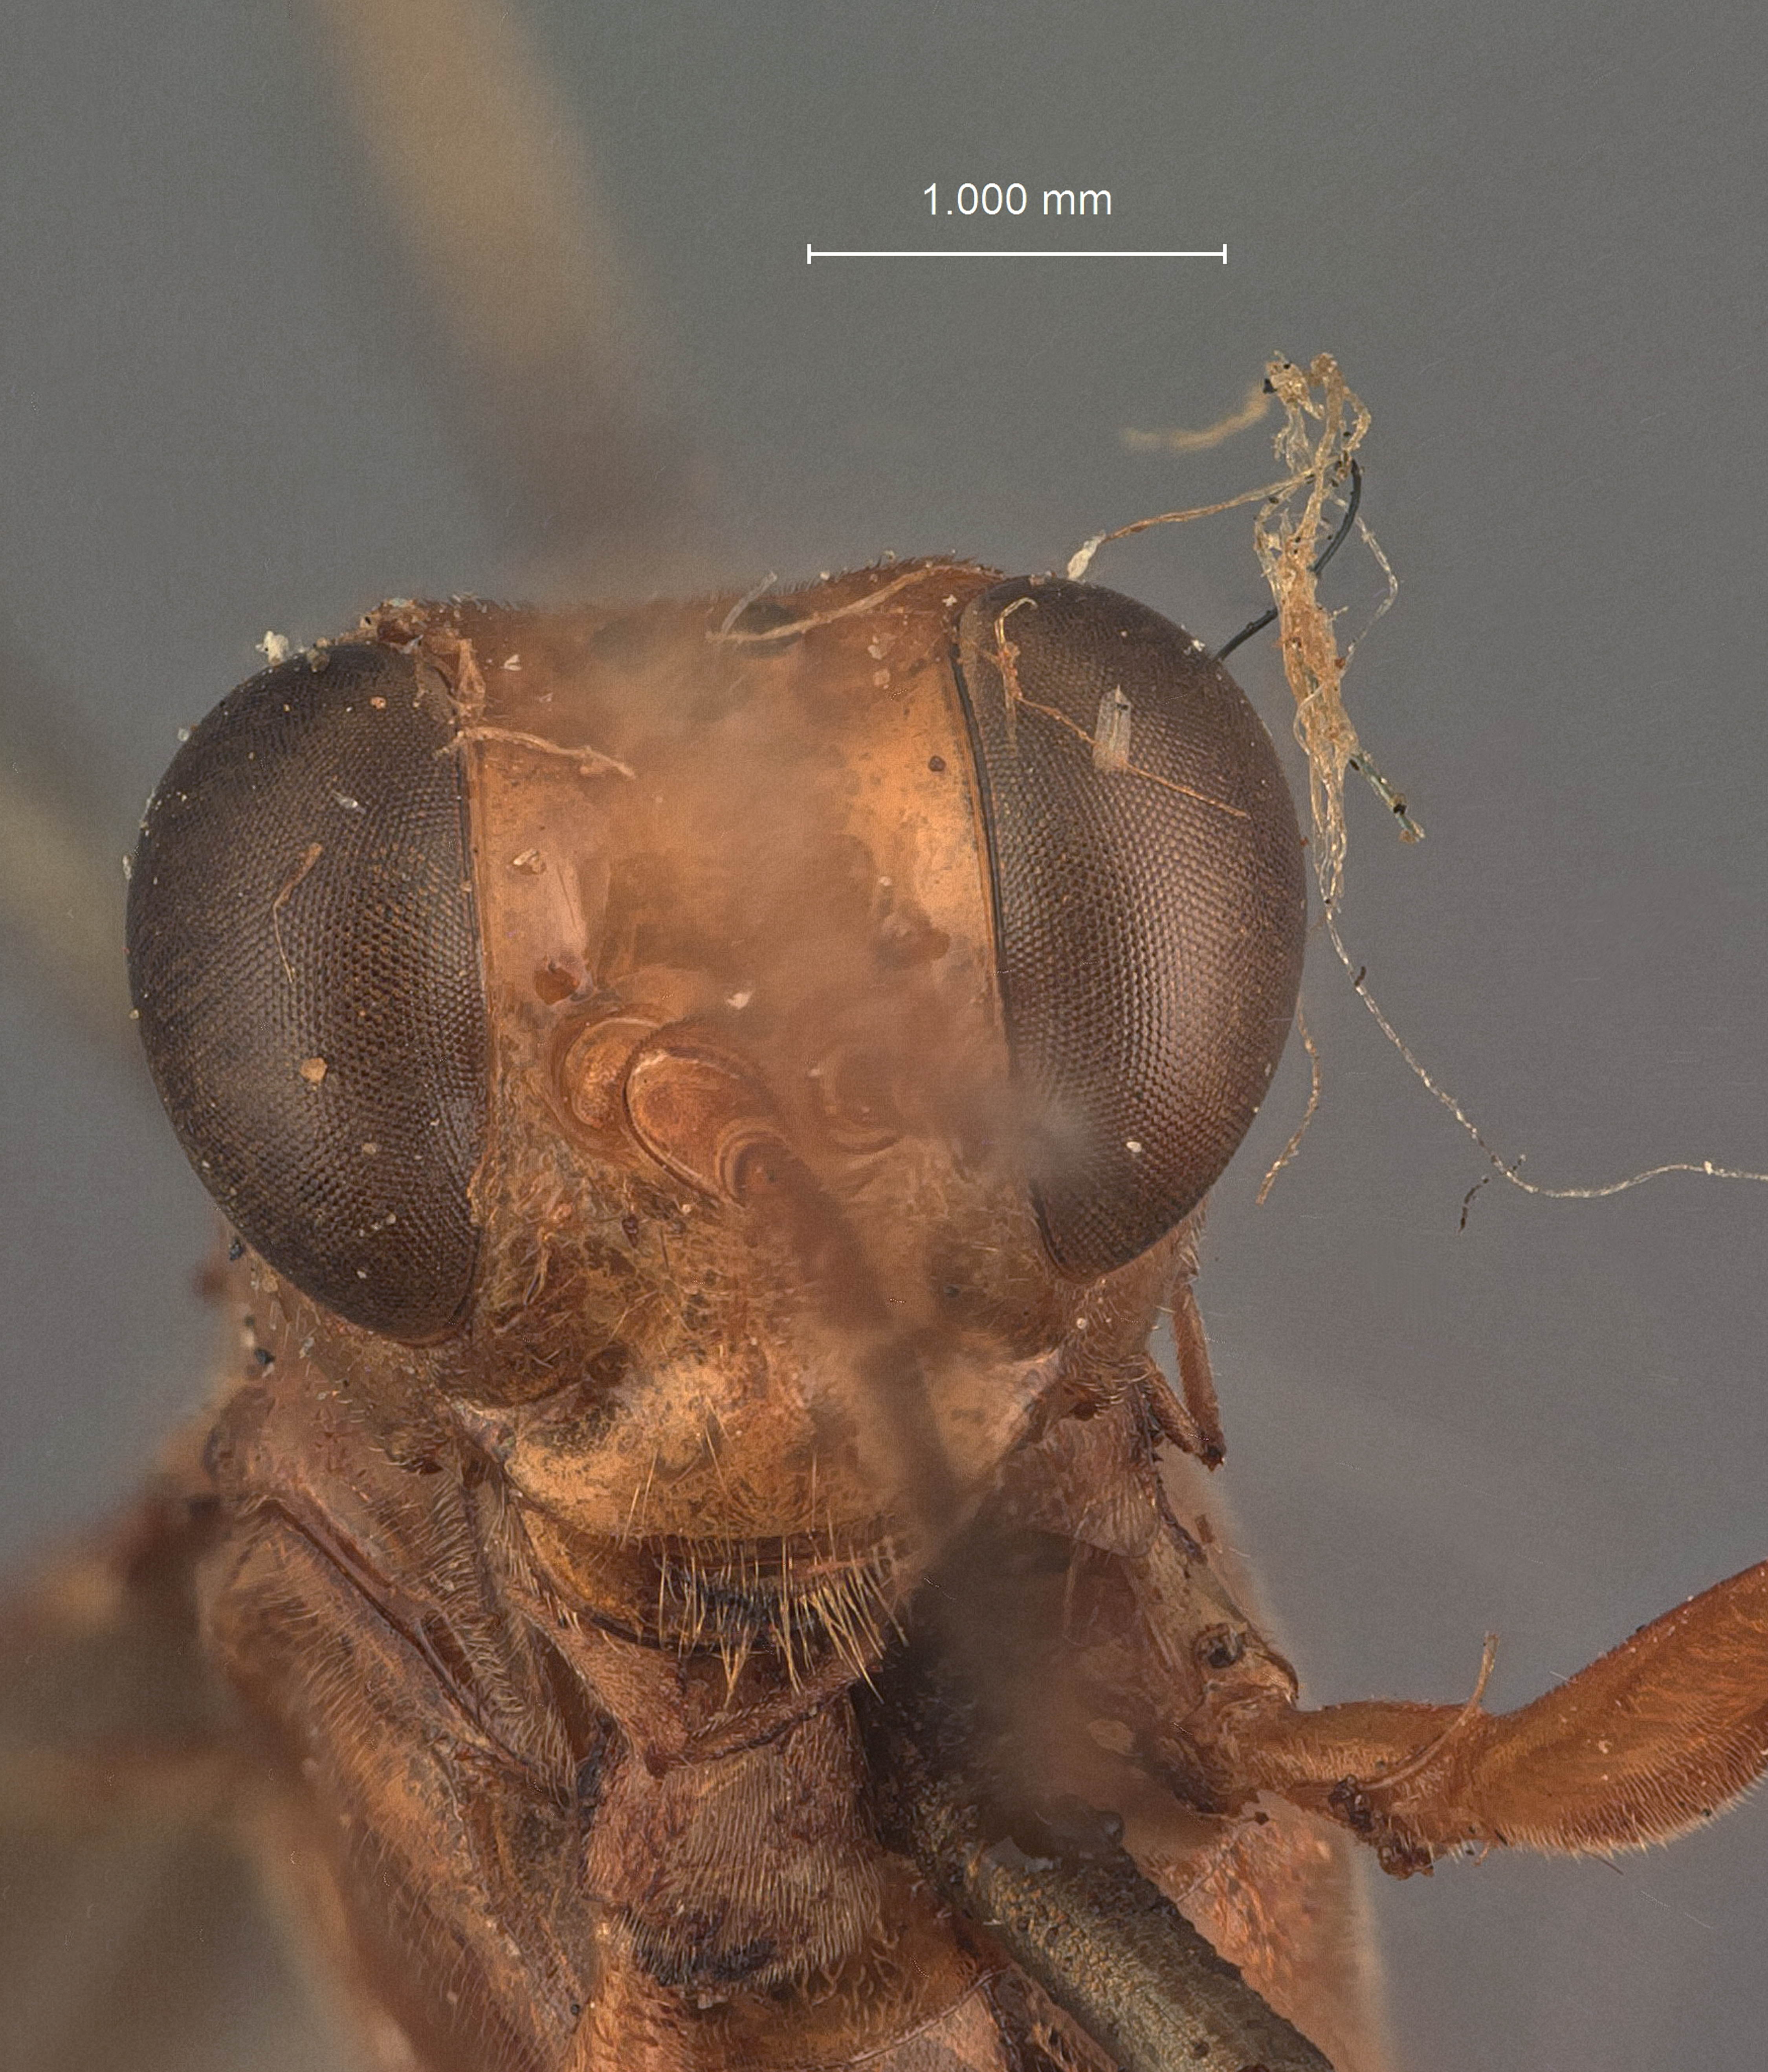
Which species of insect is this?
Acanthojoppa polita
